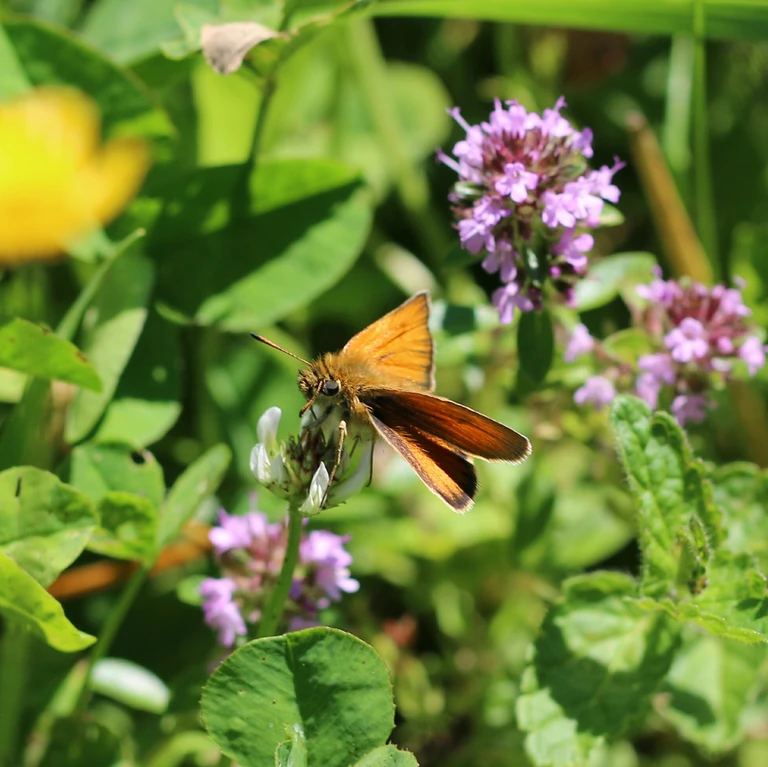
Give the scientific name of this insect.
Thymelicus lineola
